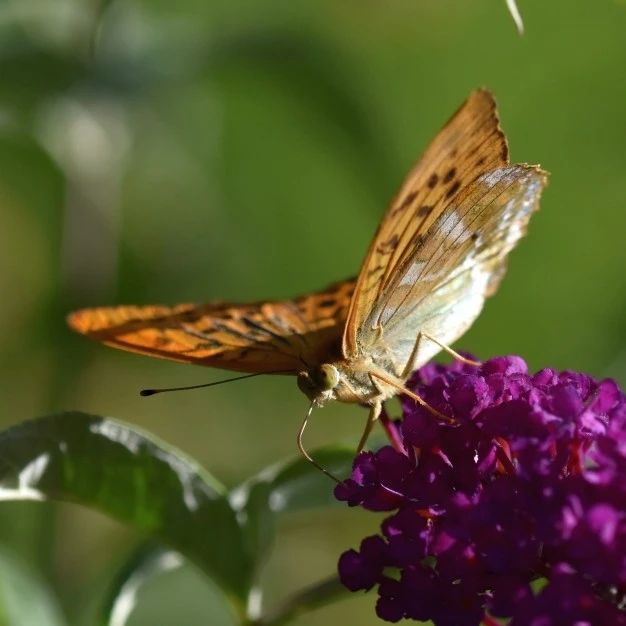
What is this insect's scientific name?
Argynnis paphia
